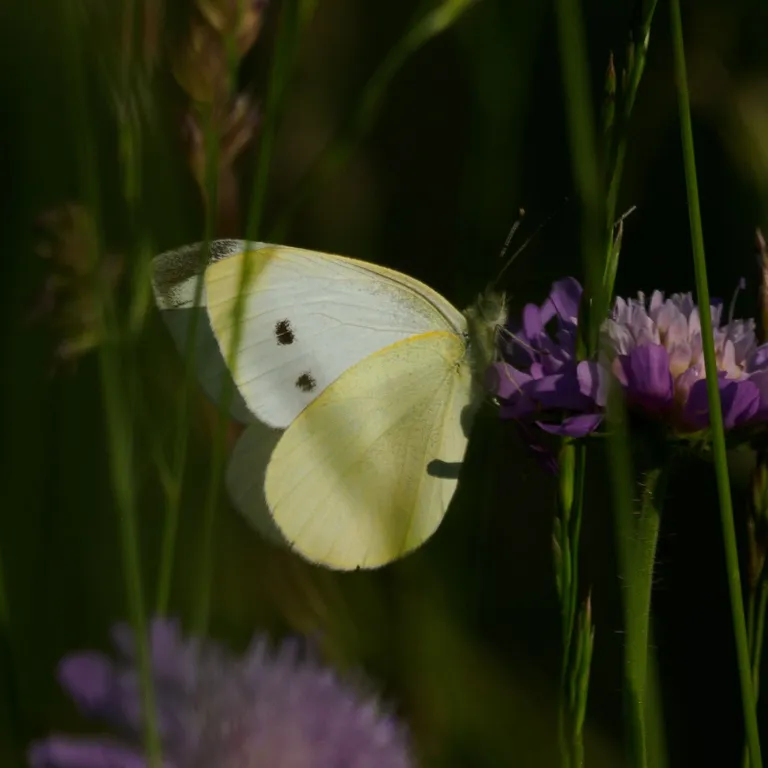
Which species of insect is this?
Pieris rapae
